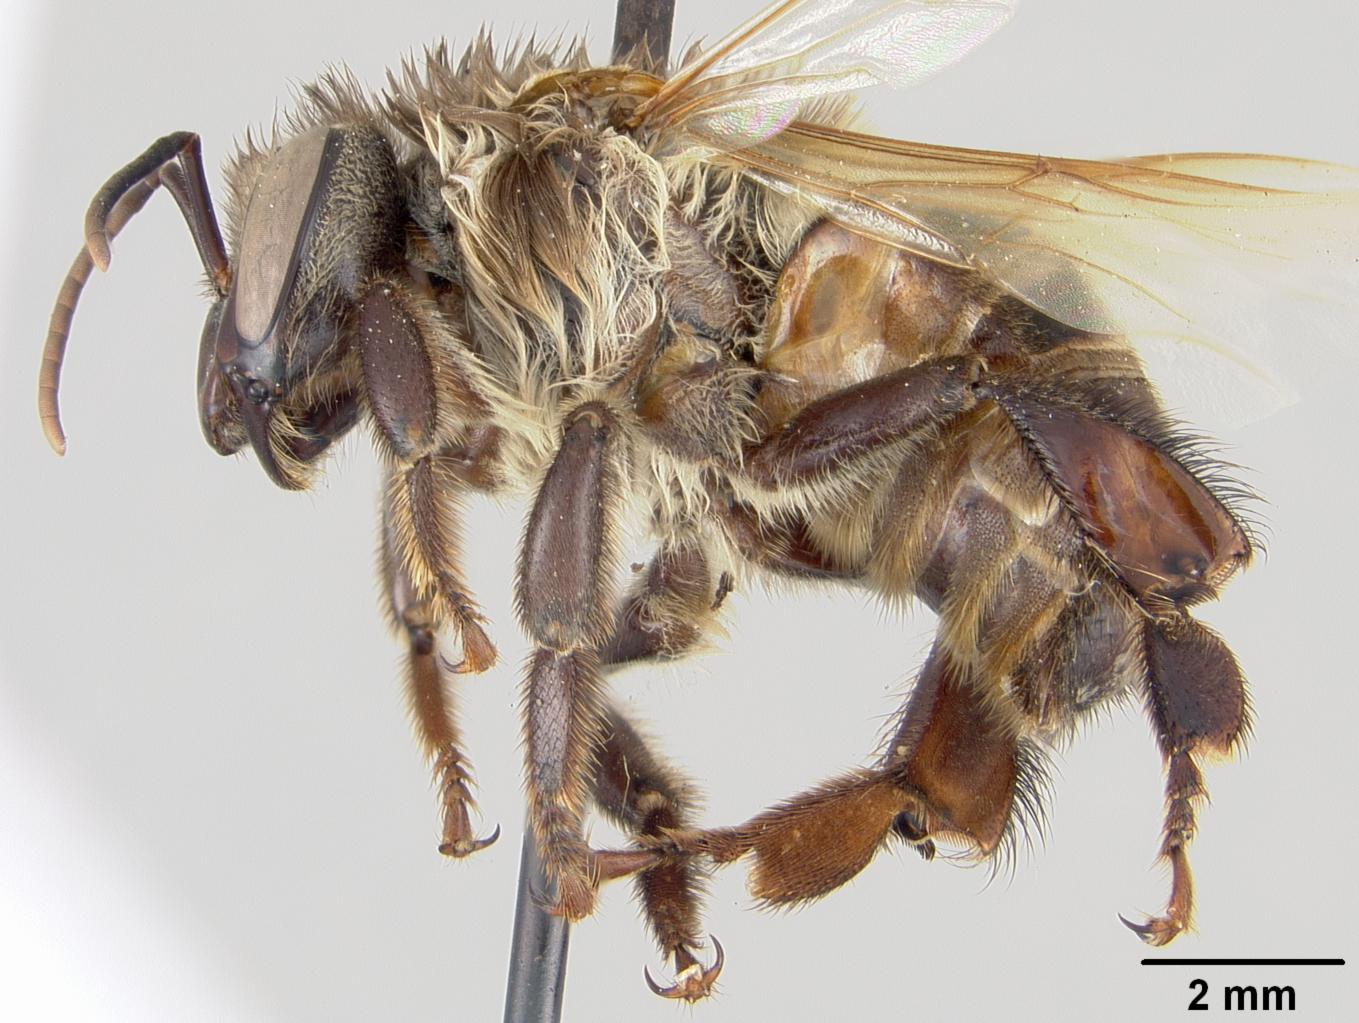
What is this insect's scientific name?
Melipona fasciata
